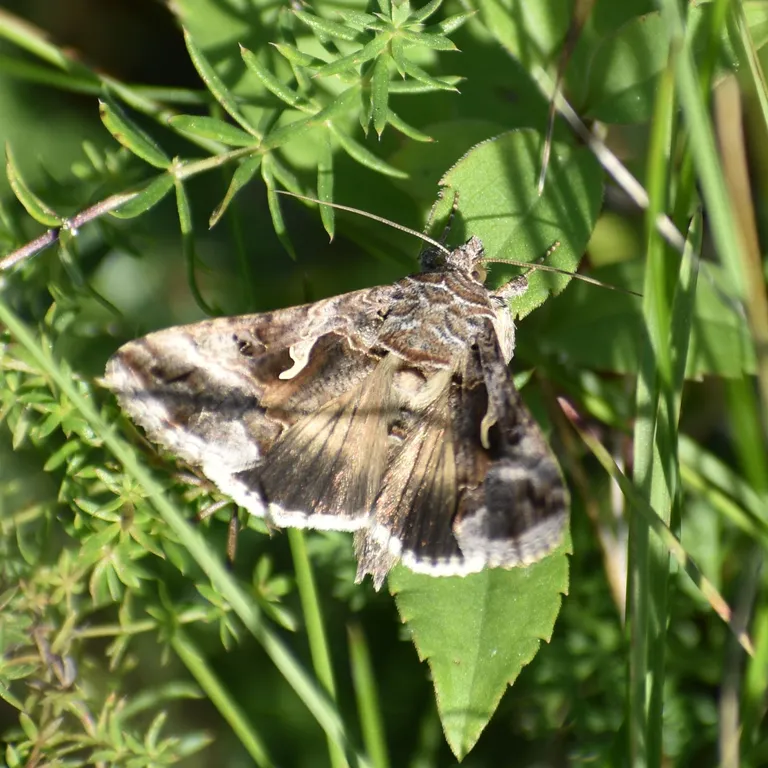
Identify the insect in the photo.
Autographa gamma
